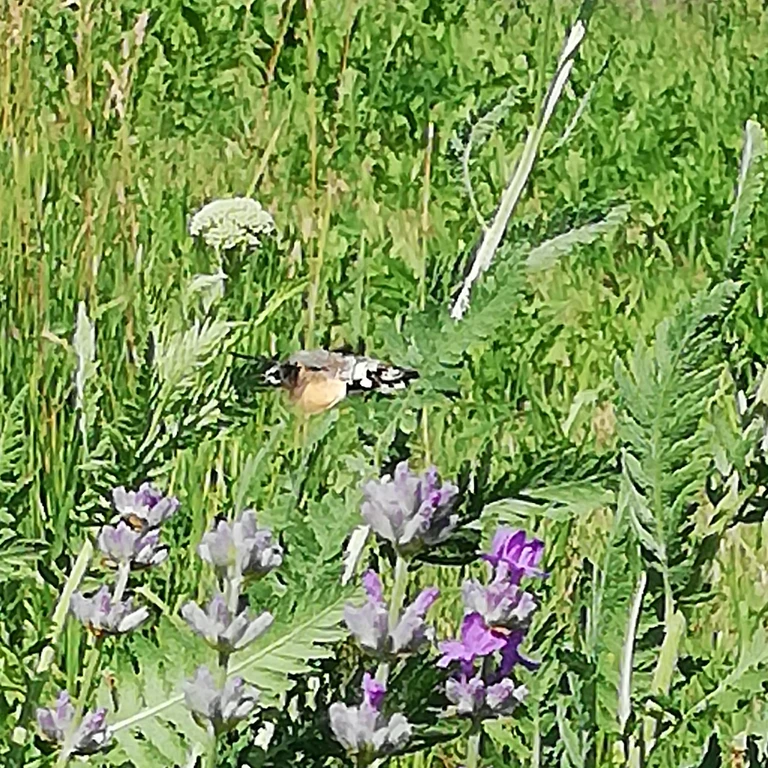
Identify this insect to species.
Macroglossum stellatarum
